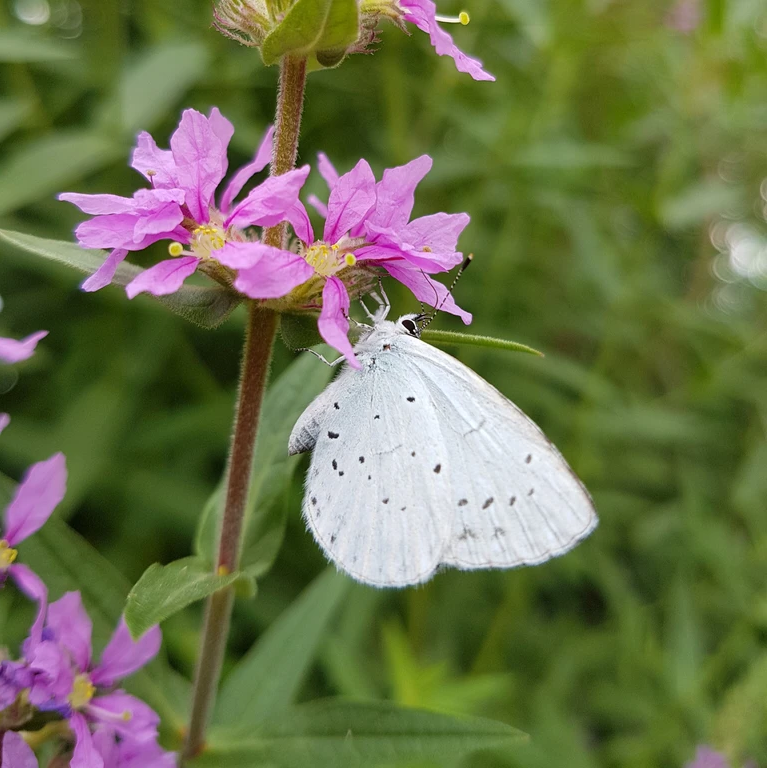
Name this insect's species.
Celastrina argiolus
